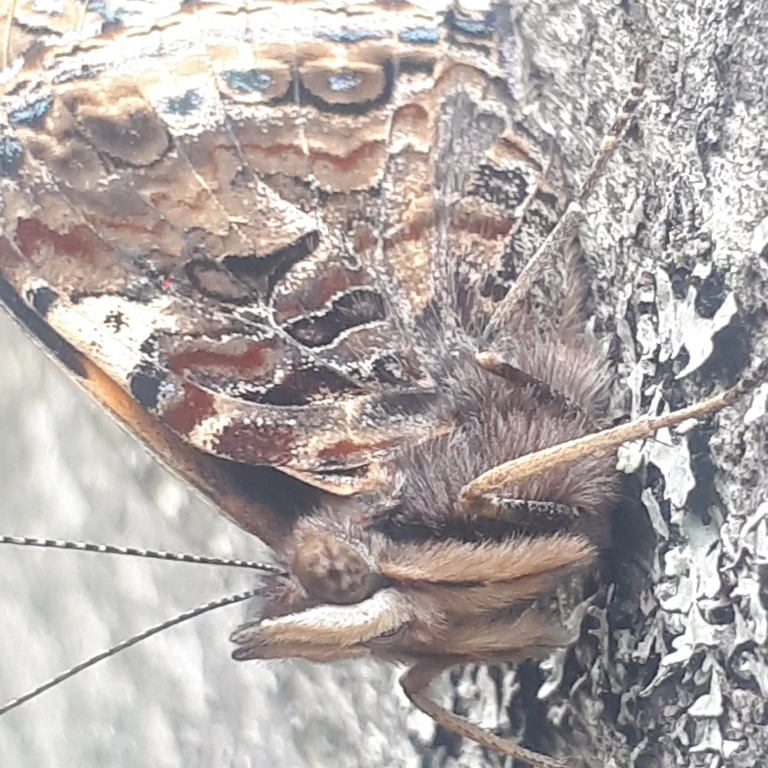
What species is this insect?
Vanessa cardui
